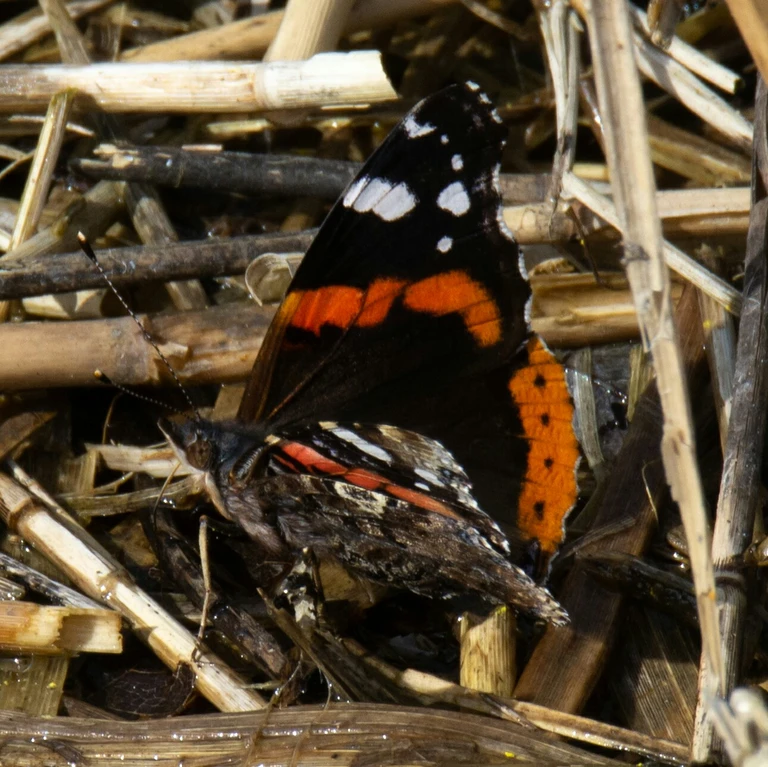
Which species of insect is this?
Vanessa atalanta
